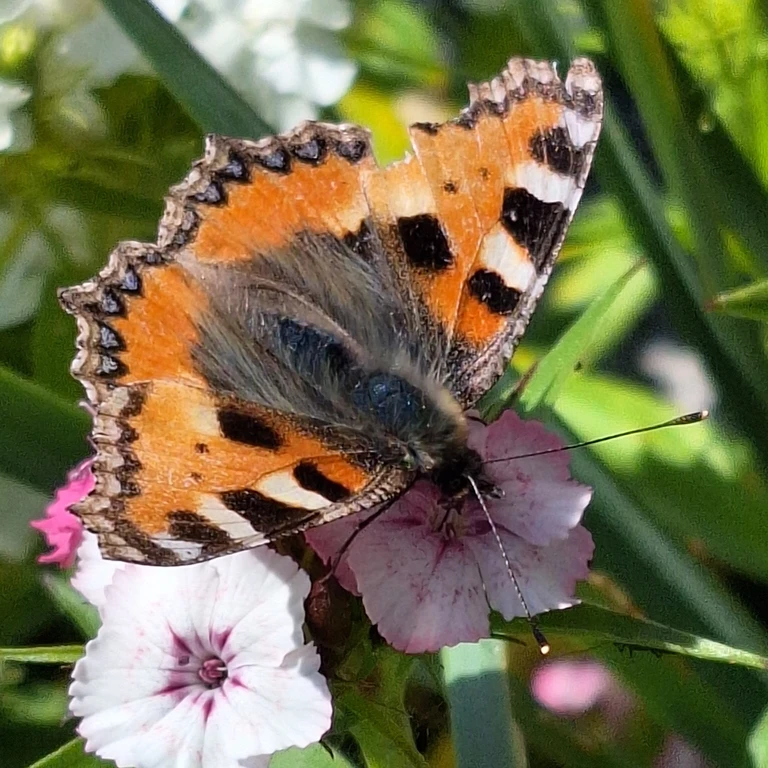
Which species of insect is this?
Aglais urticae
